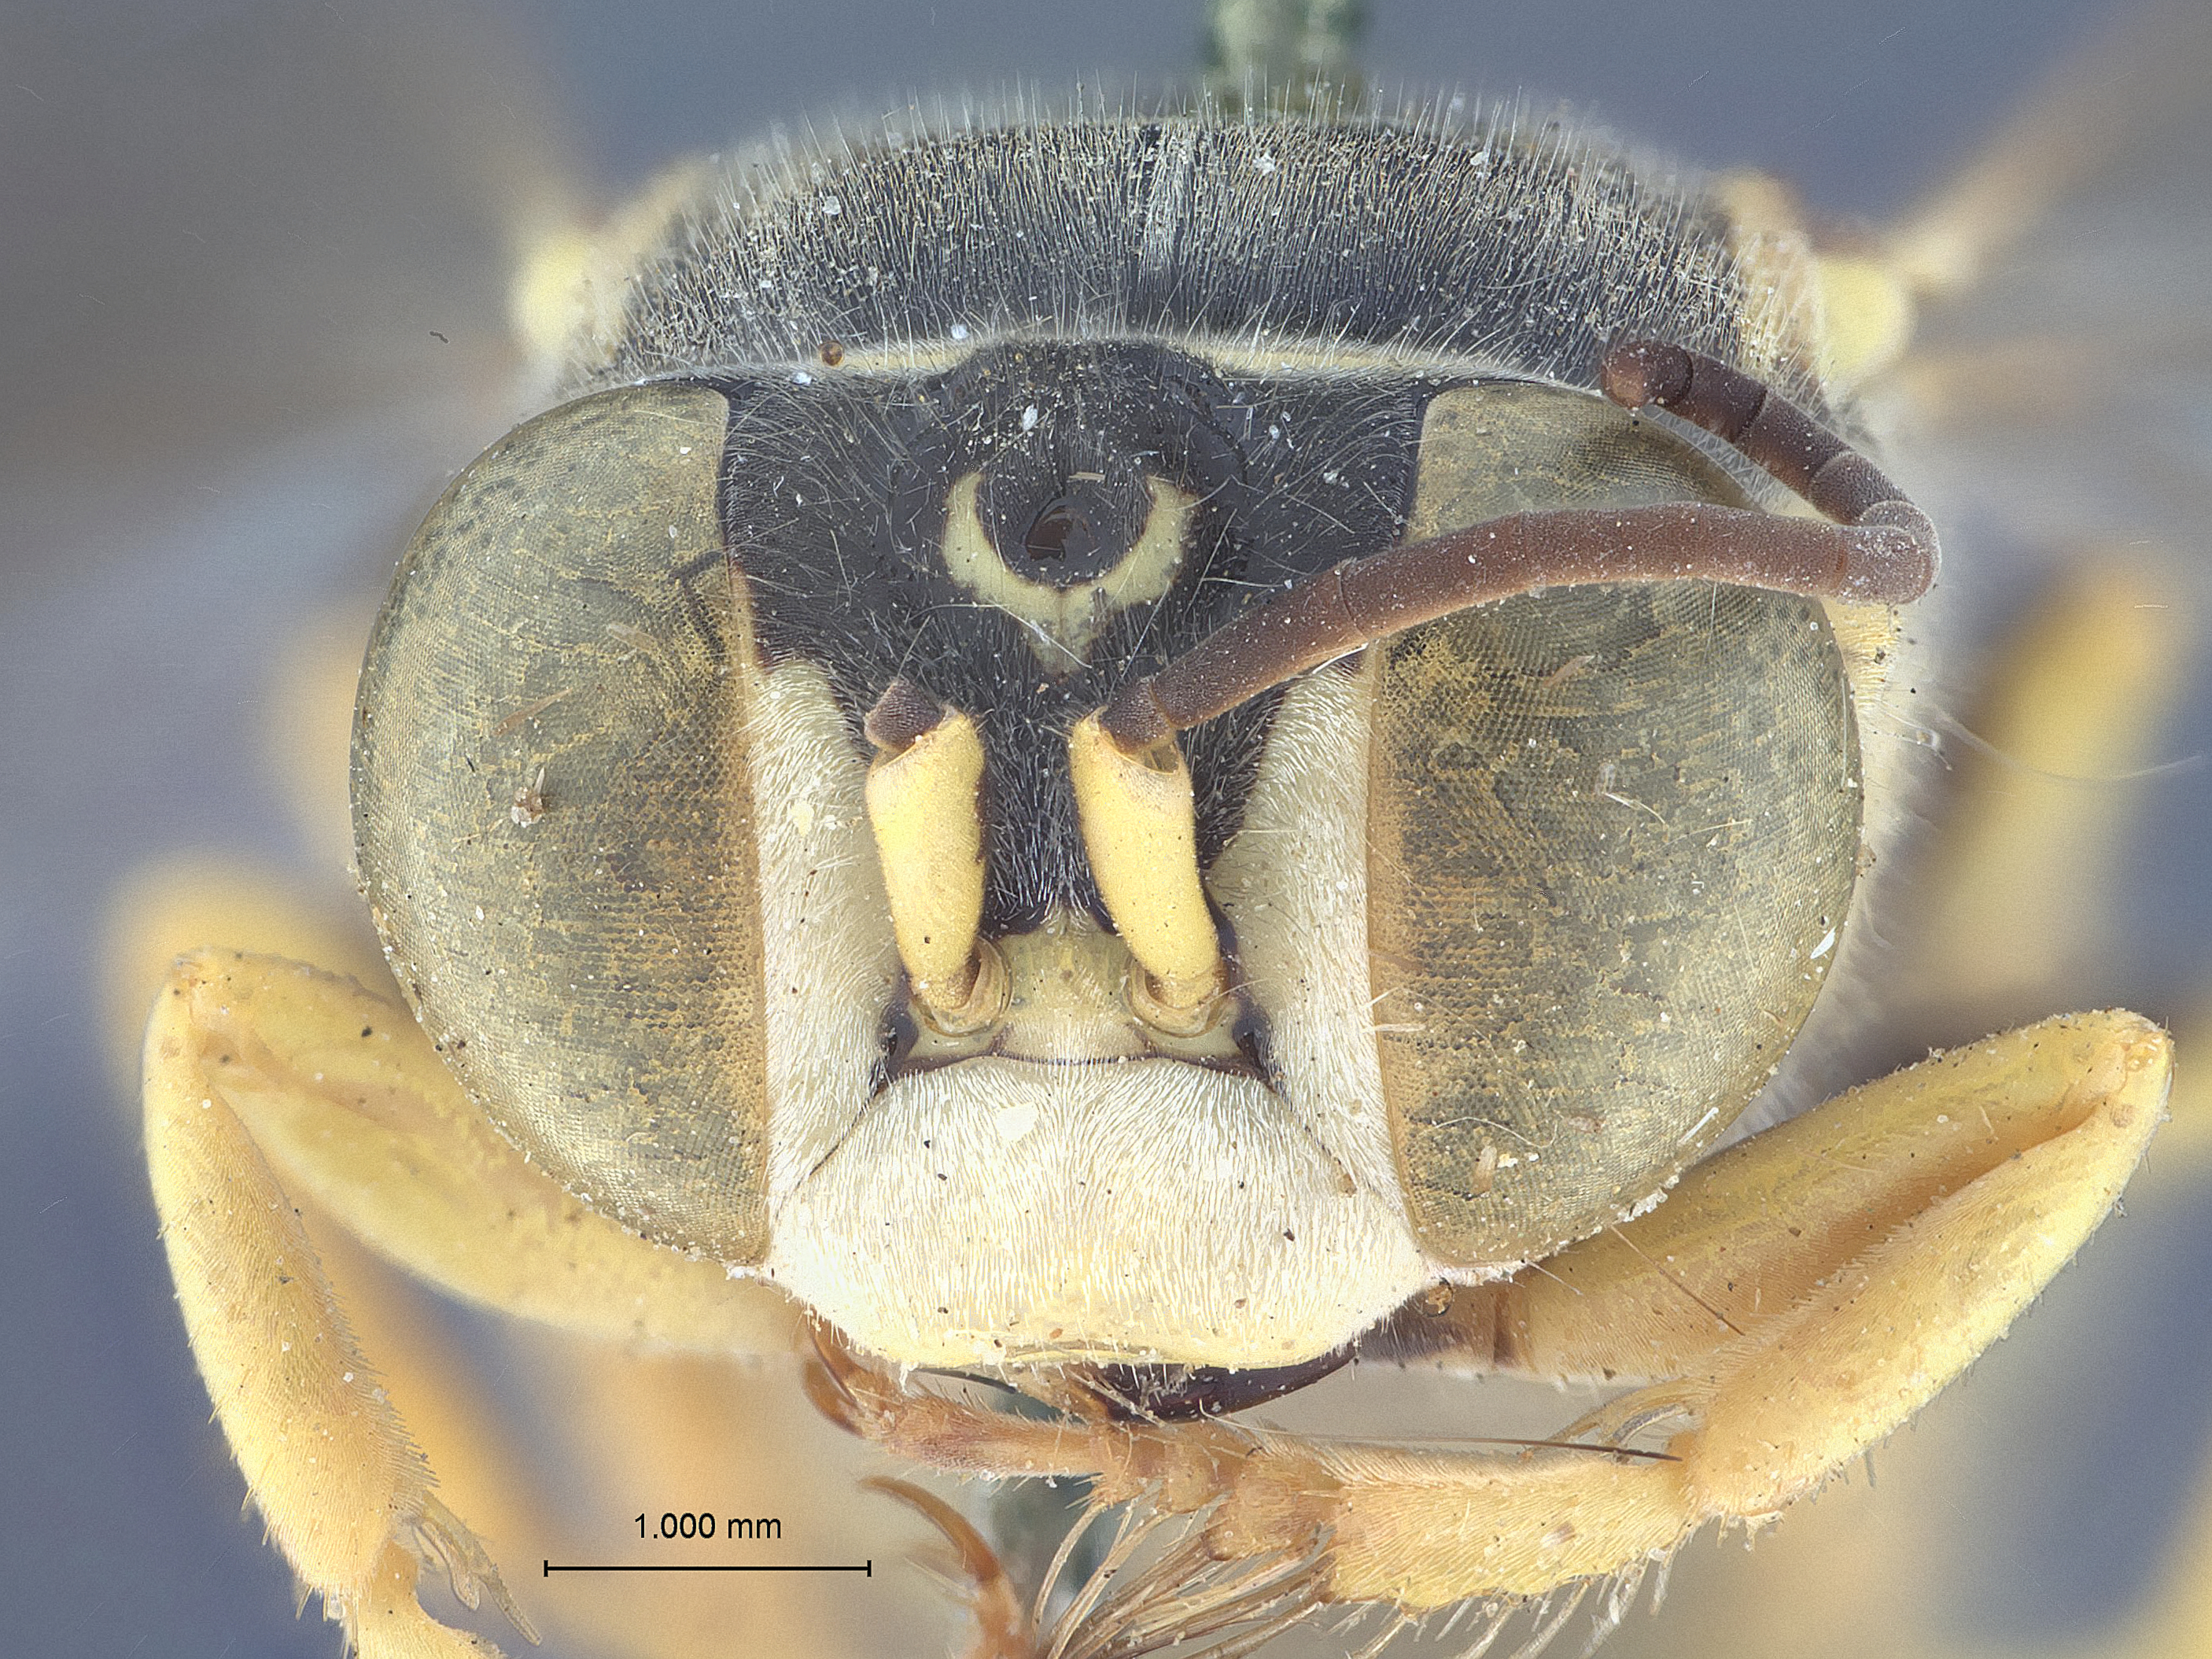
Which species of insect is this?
Stictiella nubilosa
